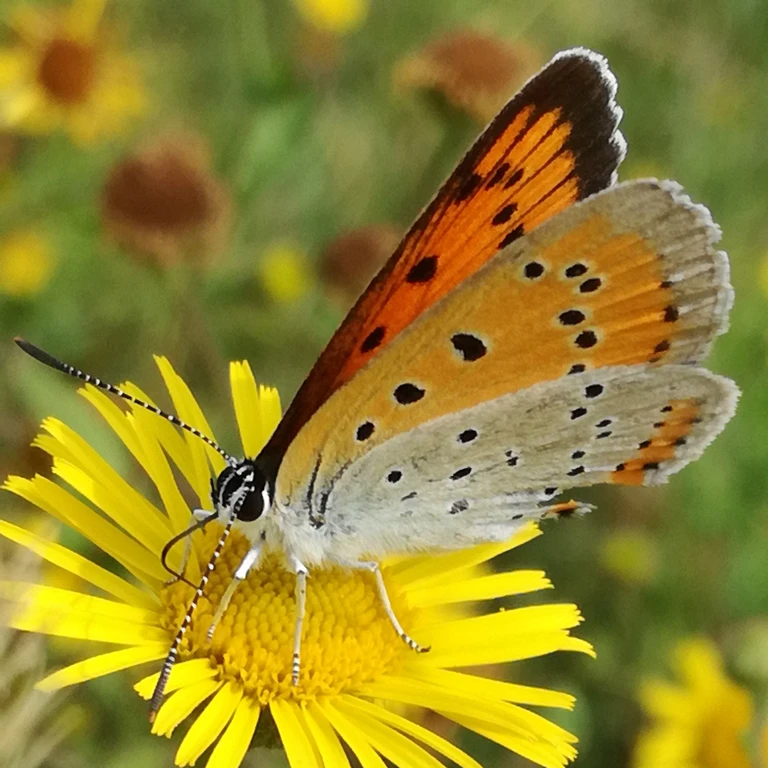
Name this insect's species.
Lycaena dispar
